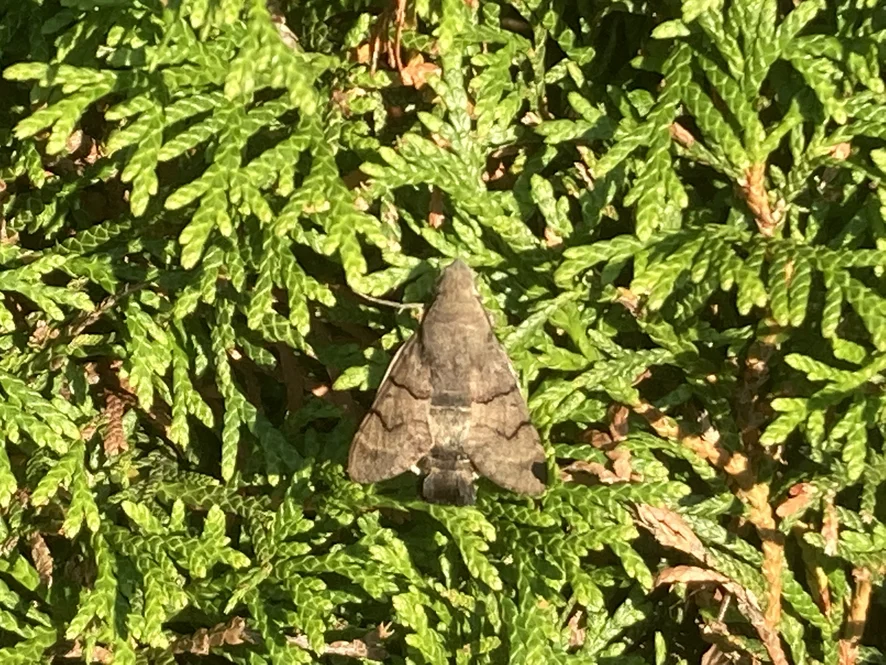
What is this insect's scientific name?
Macroglossum stellatarum
